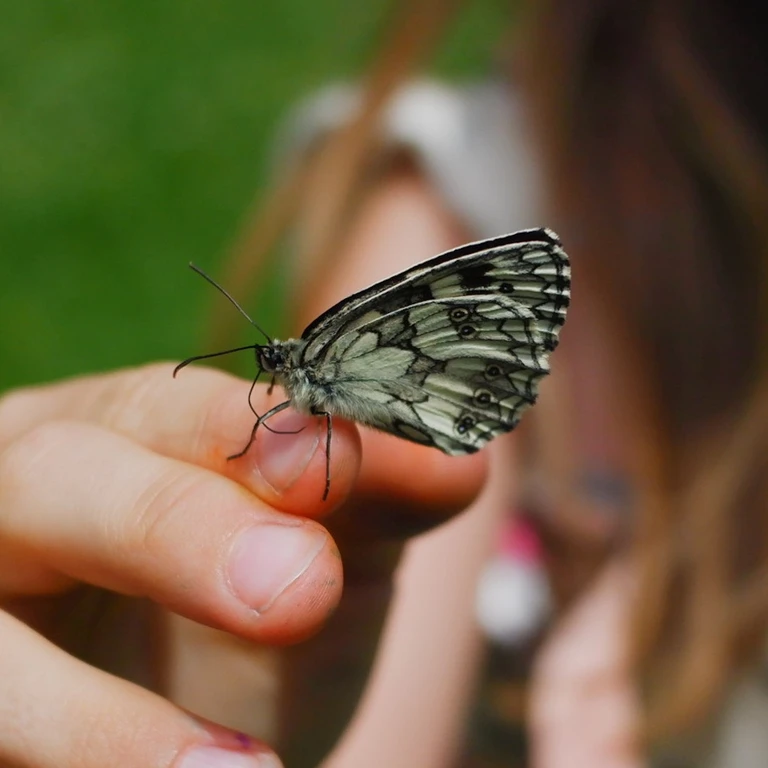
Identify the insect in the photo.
Melanargia galathea
